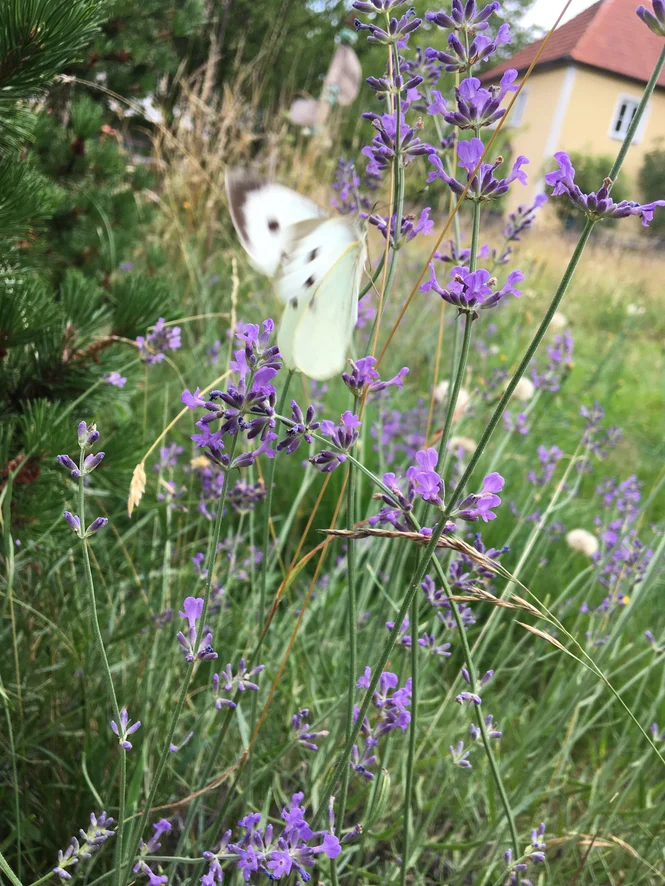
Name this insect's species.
Pieris brassicae
